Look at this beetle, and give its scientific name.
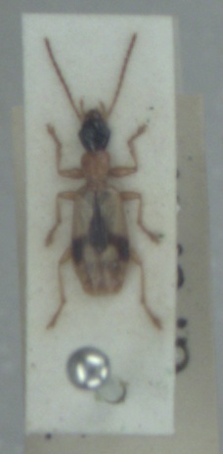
Demetrias imperialis
